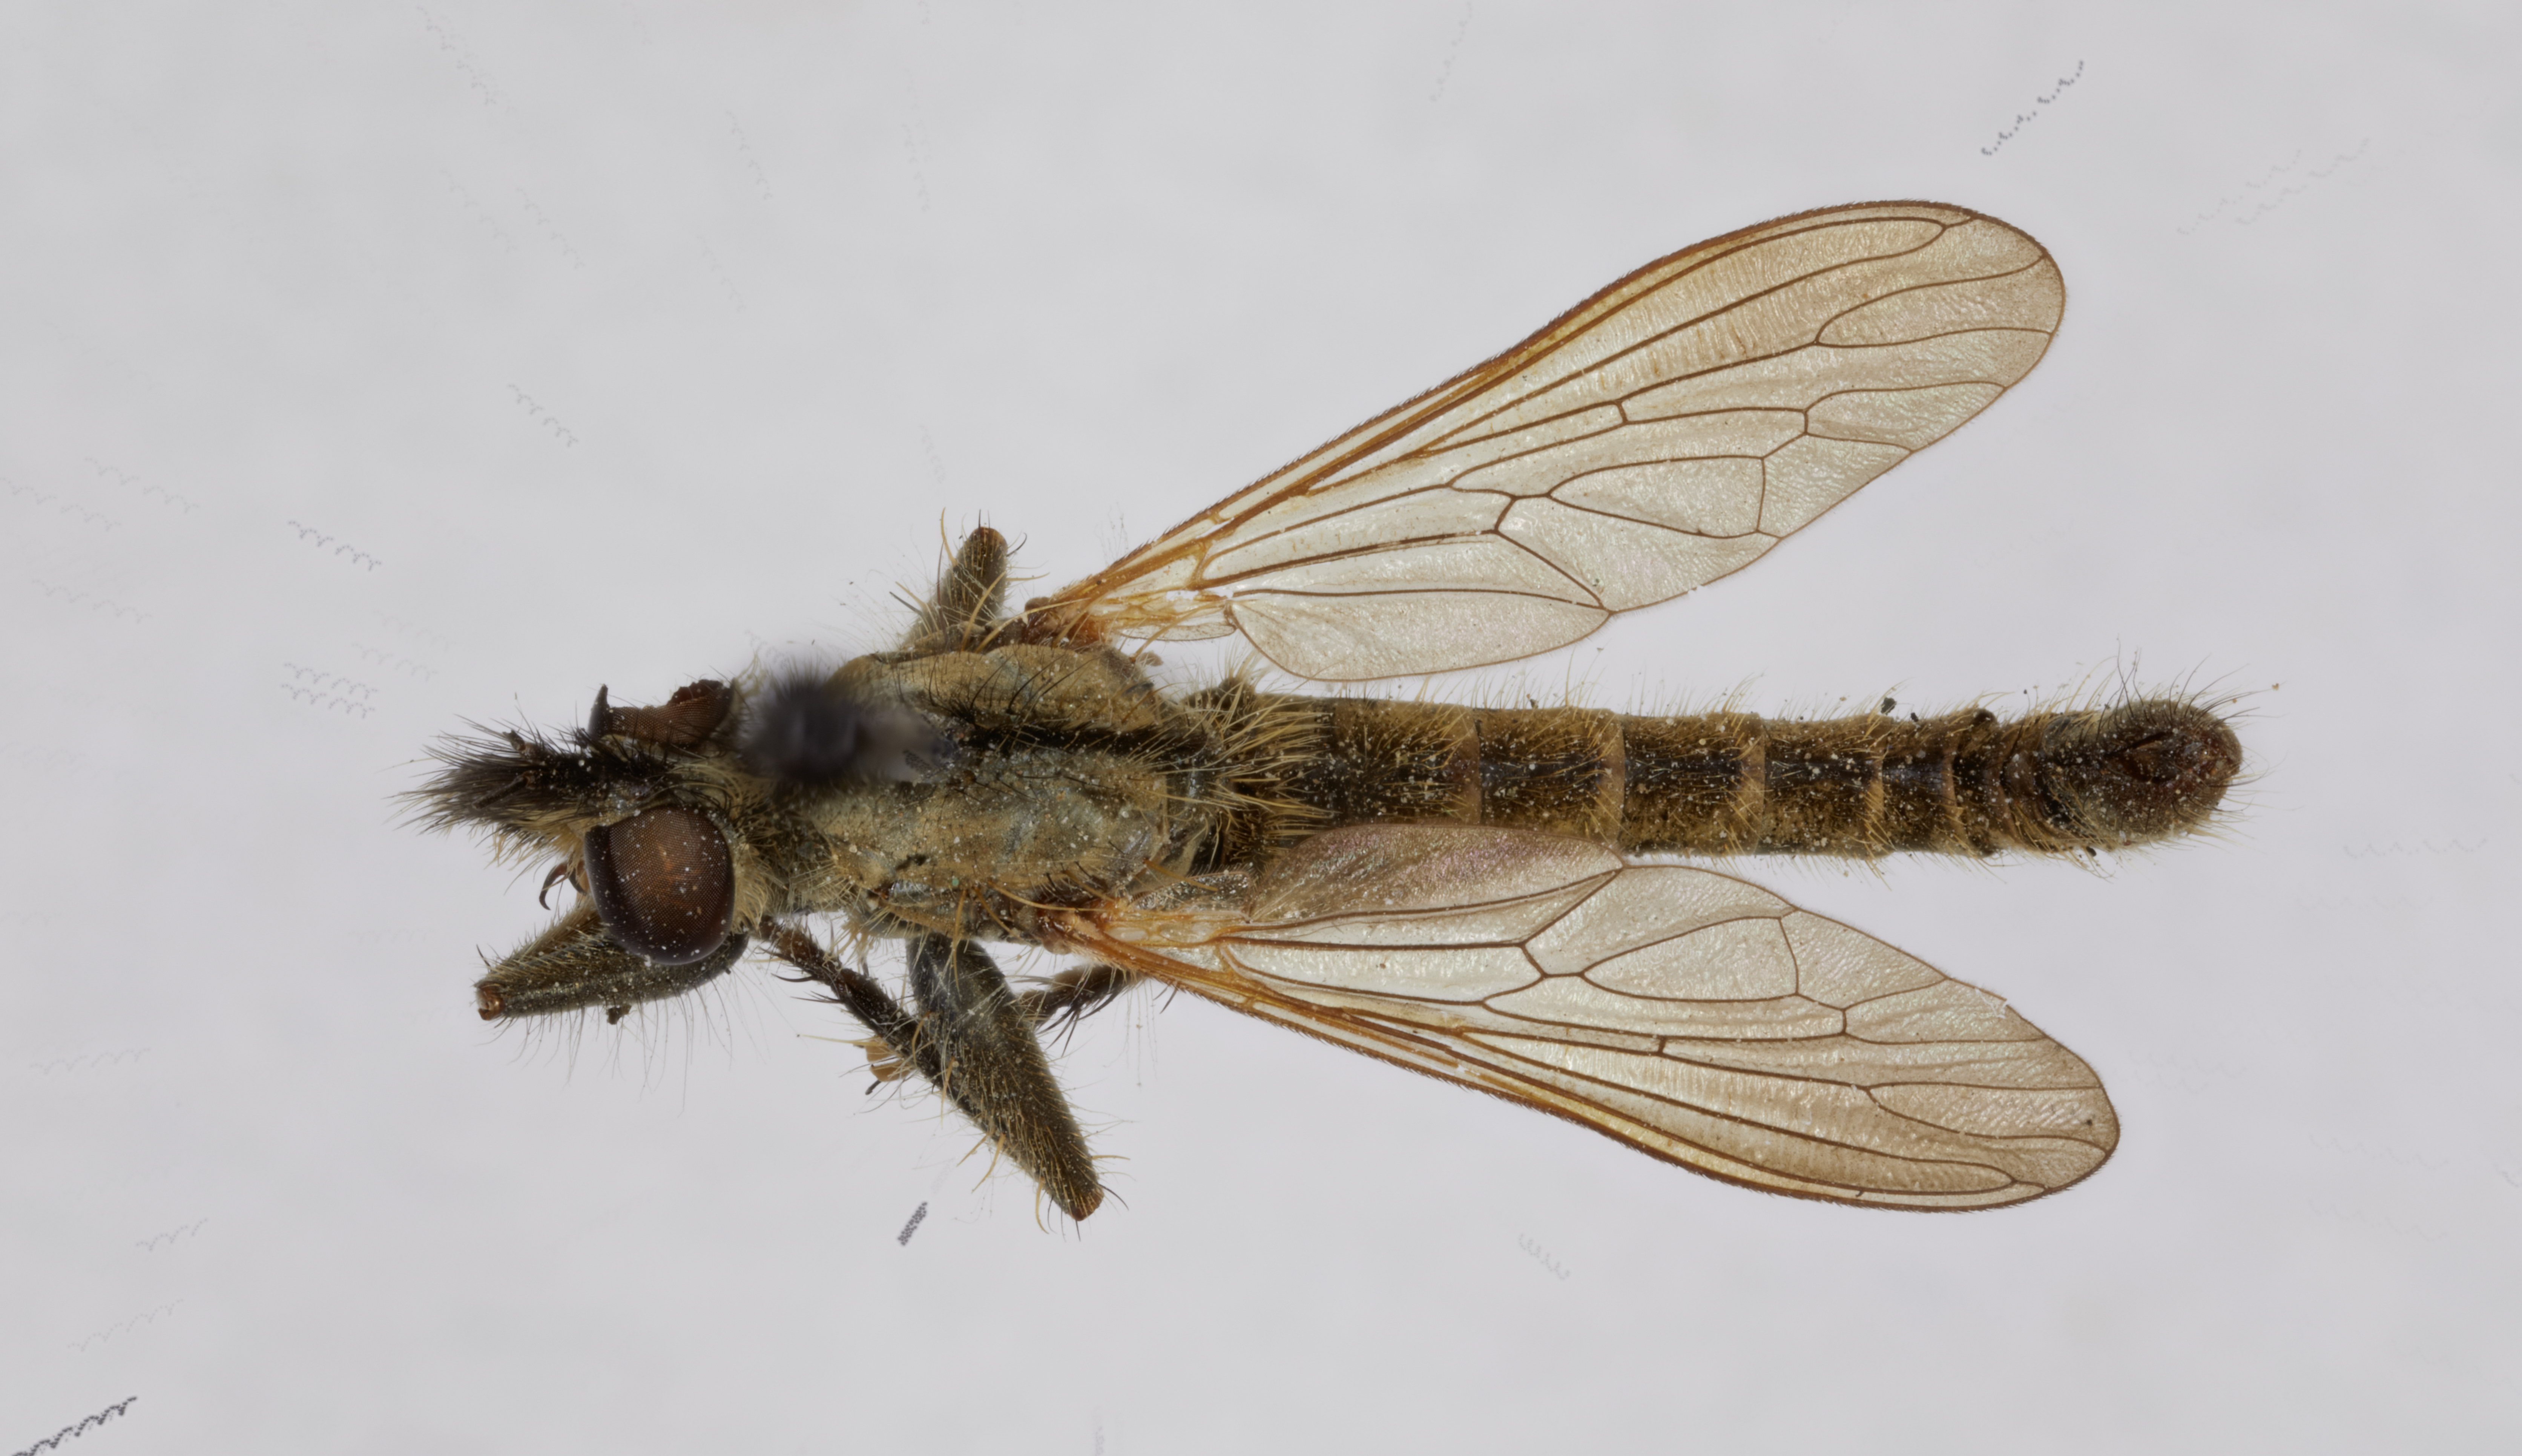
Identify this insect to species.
Oldroydella femorata
